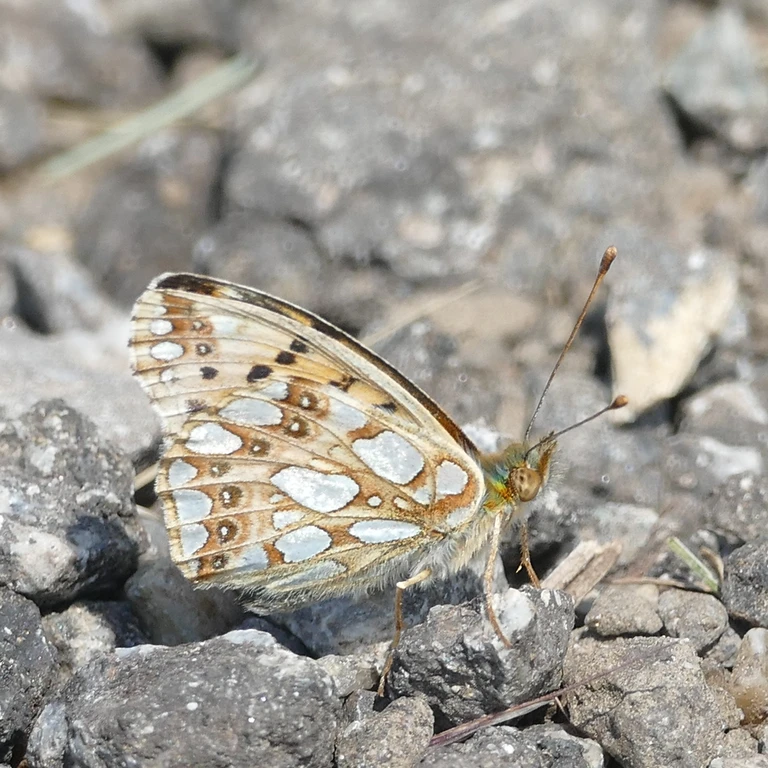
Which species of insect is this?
Issoria lathonia
